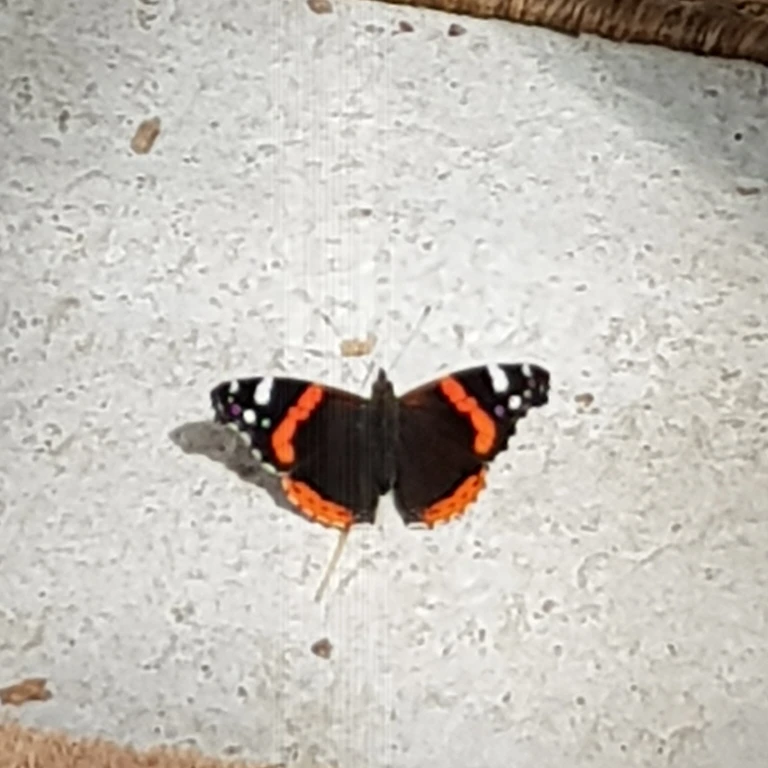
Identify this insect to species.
Vanessa atalanta
